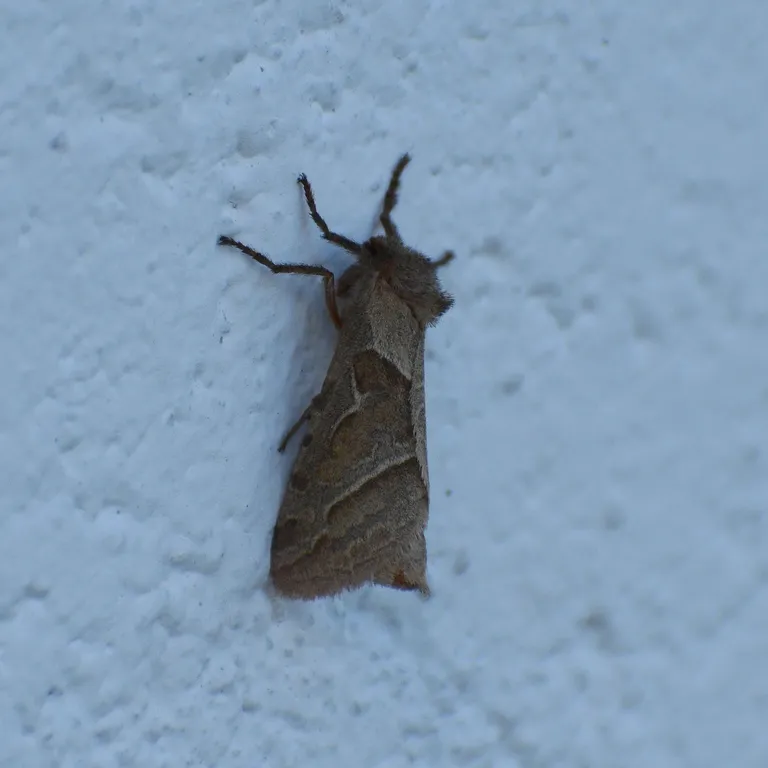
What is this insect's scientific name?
Triodia sylvina
